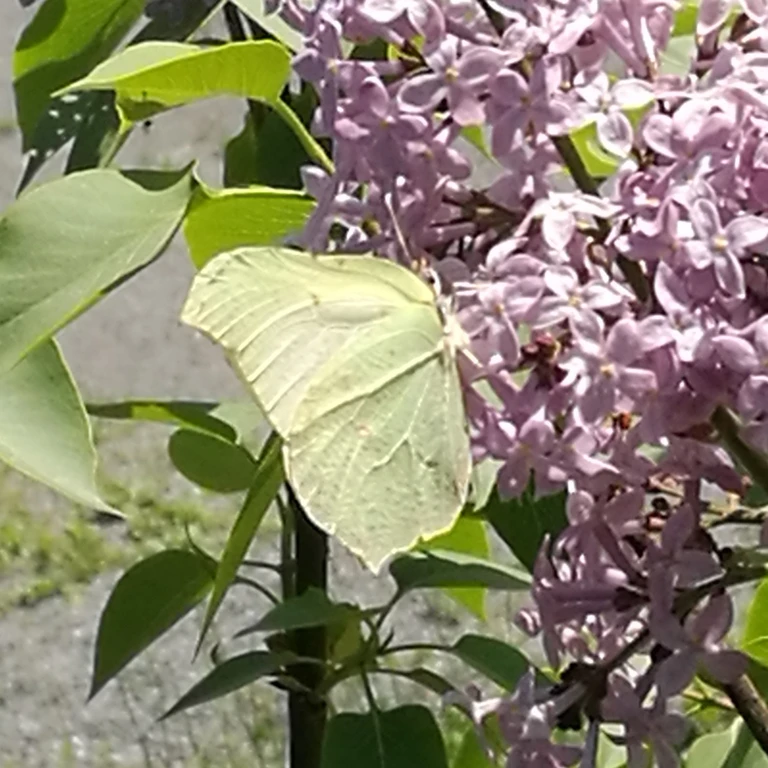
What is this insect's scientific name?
Gonepteryx rhamni
